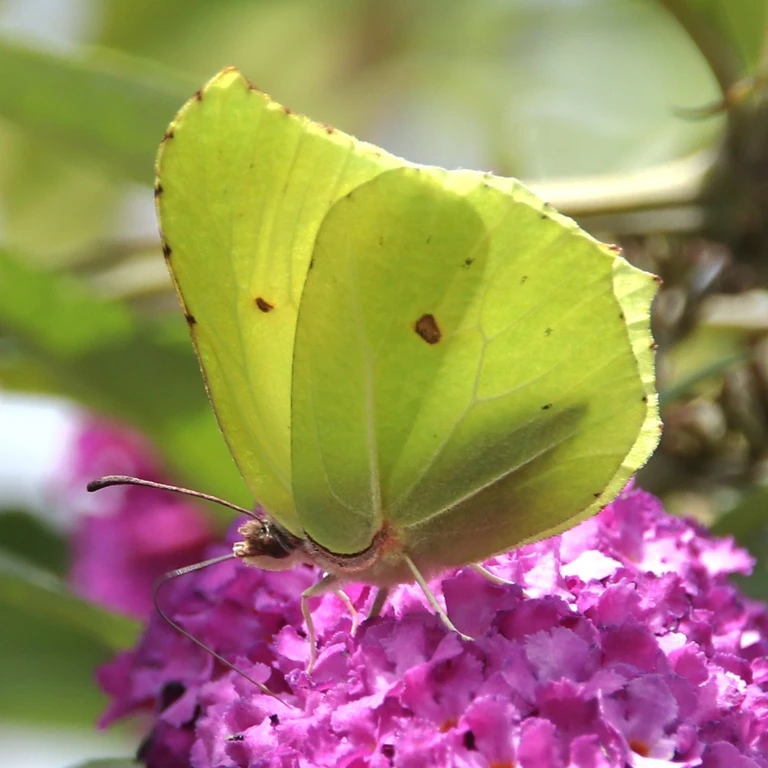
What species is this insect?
Gonepteryx rhamni
